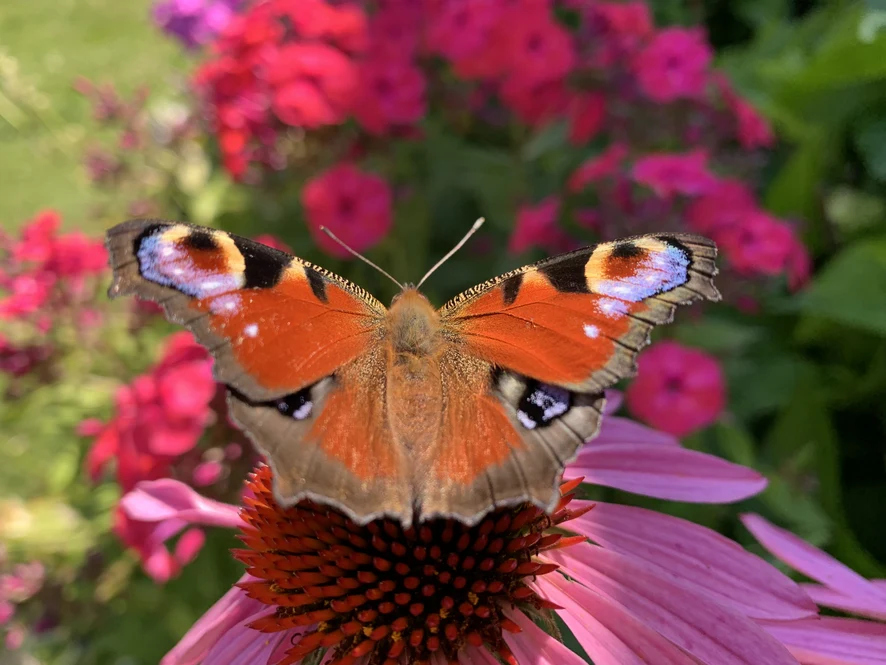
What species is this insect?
Aglais io
